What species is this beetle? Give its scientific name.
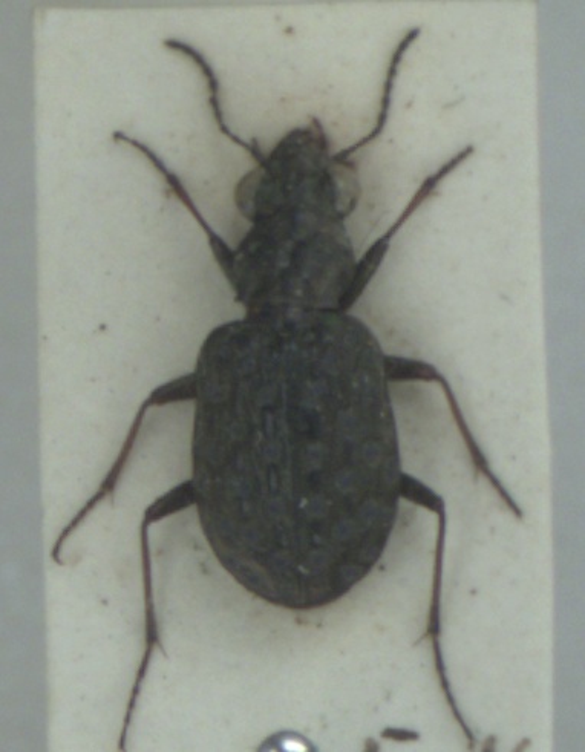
Elaphrus cupreus
